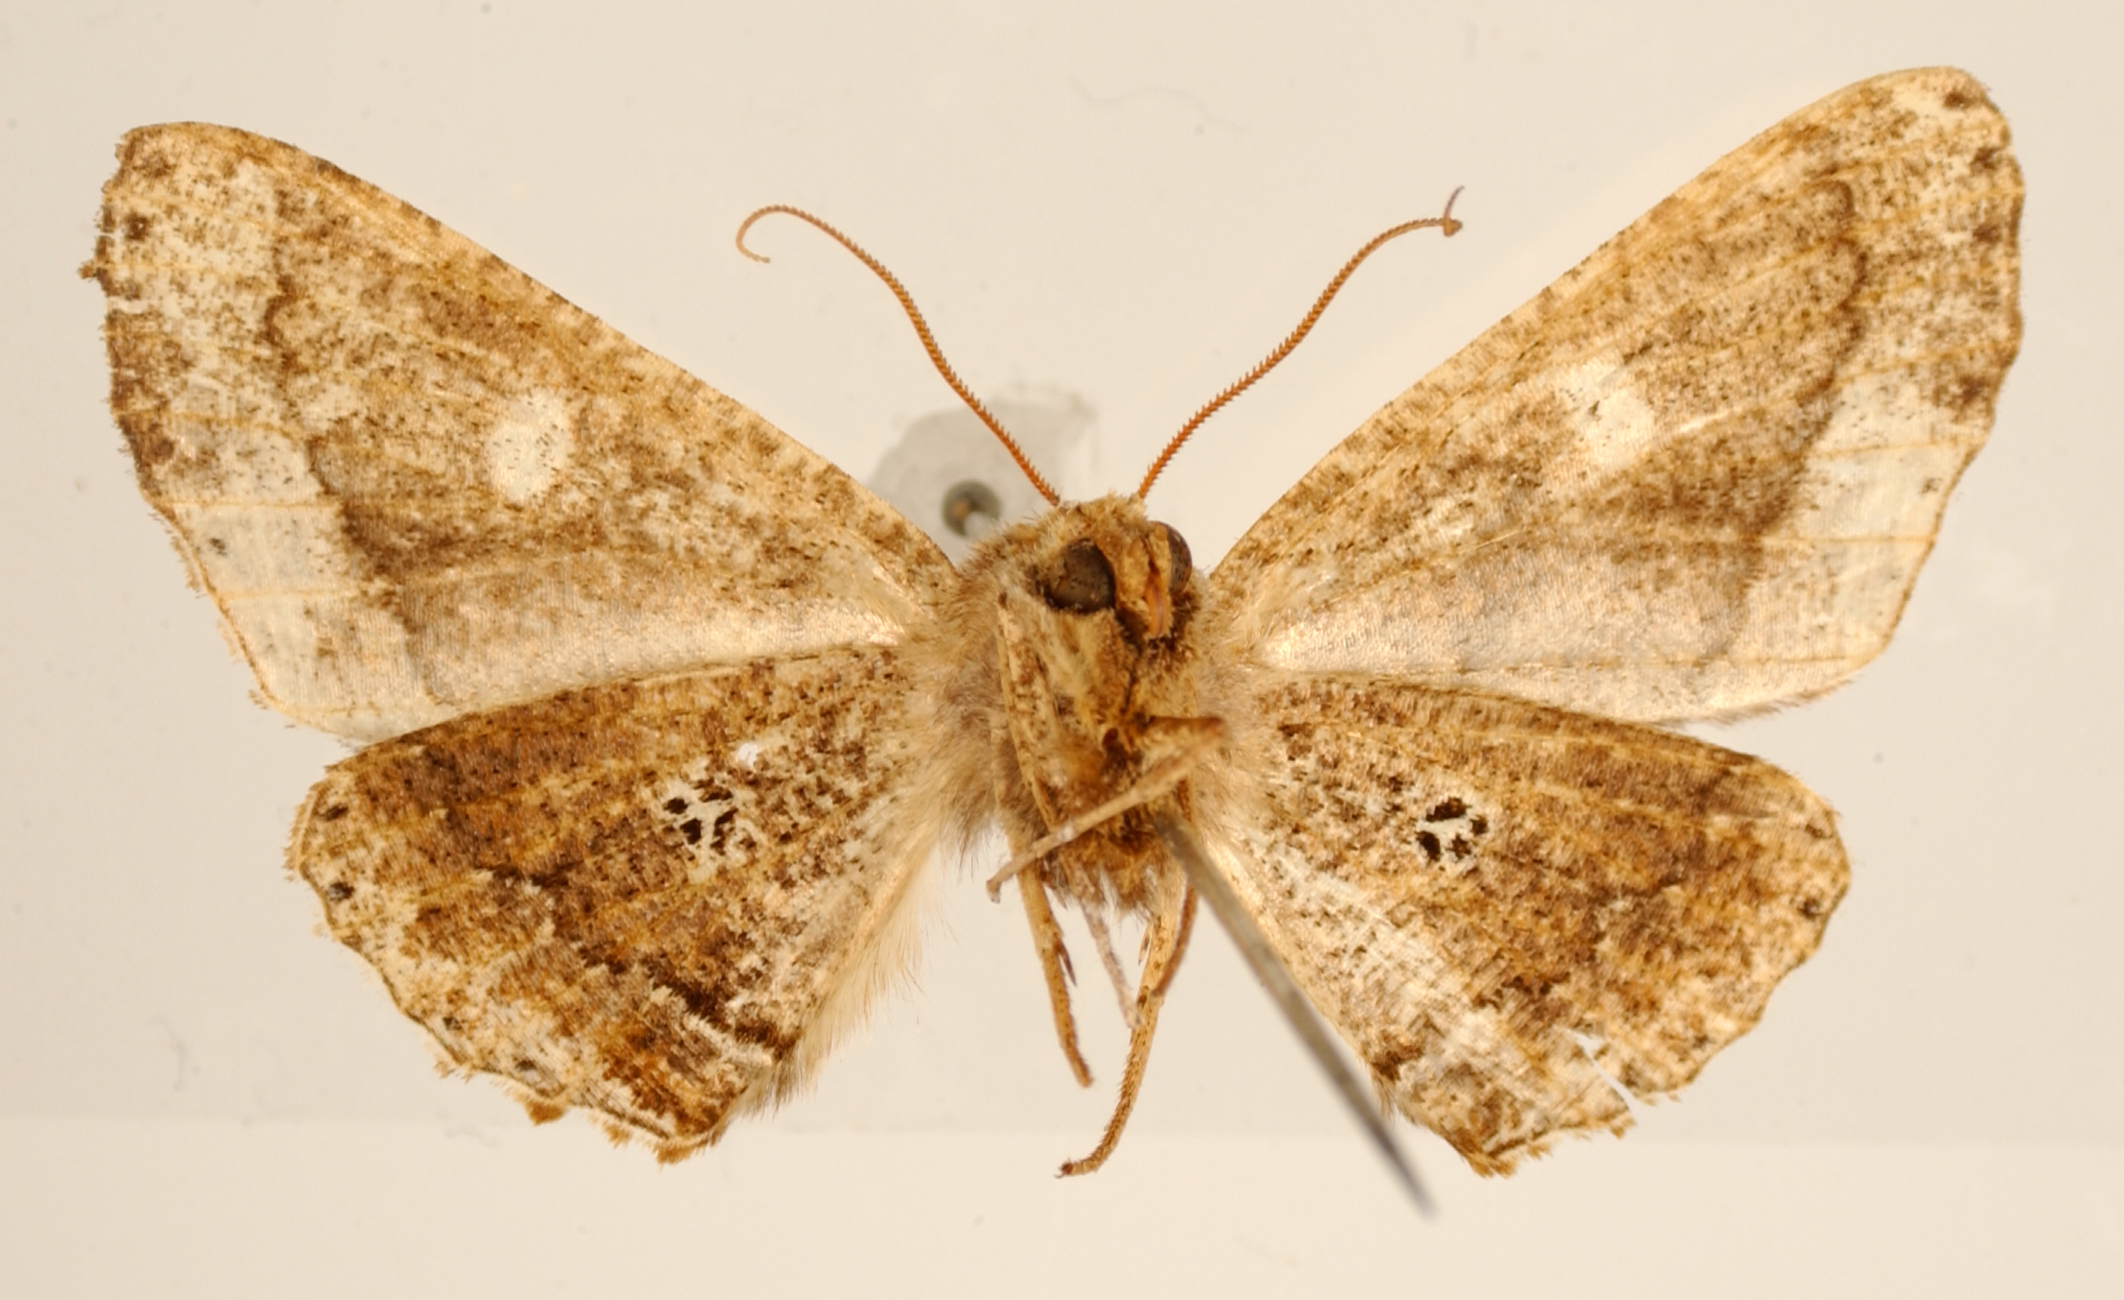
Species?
Meticulodes pala
